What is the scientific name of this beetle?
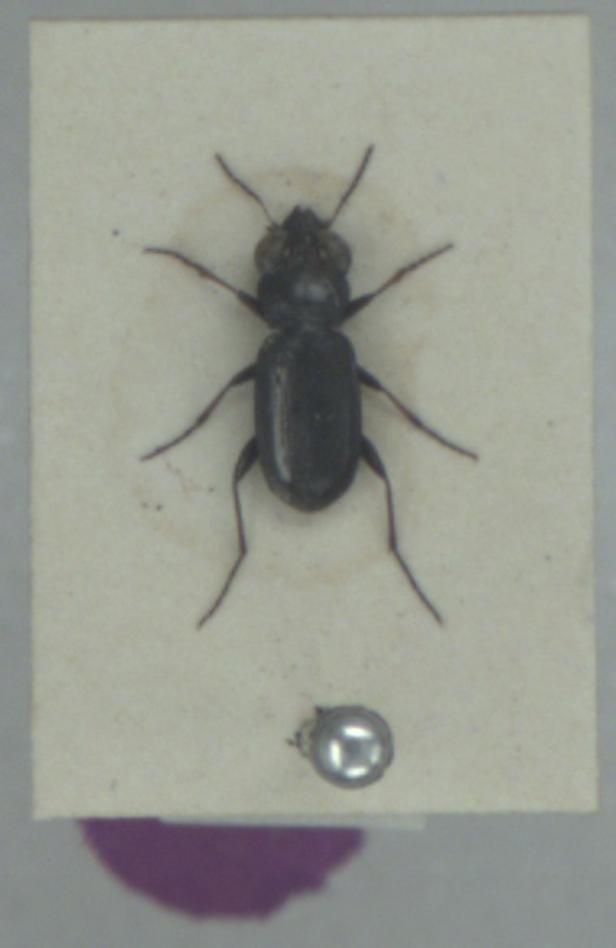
Notiophilus germinyi
